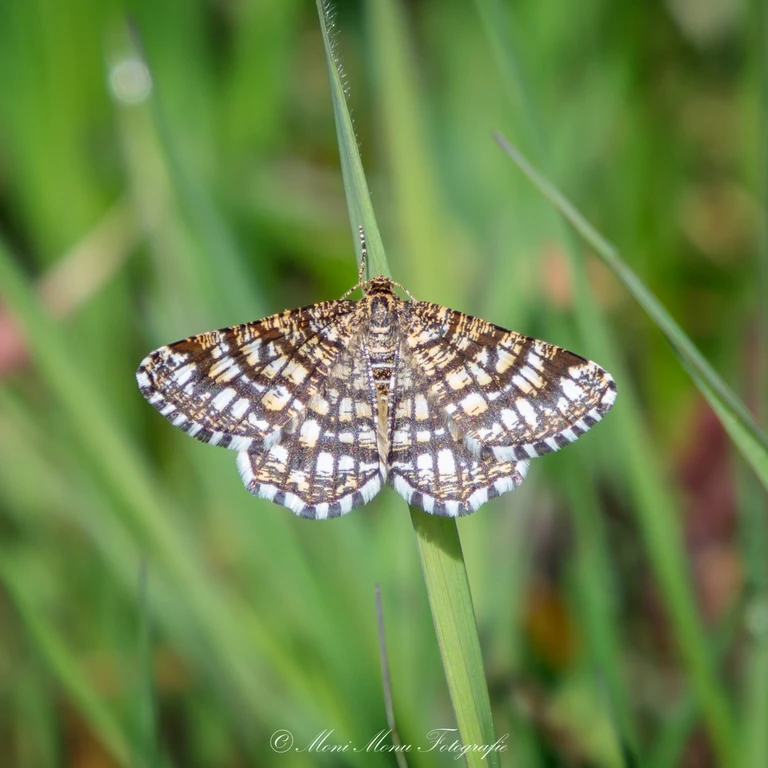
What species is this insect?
Chiasmia clathrata
